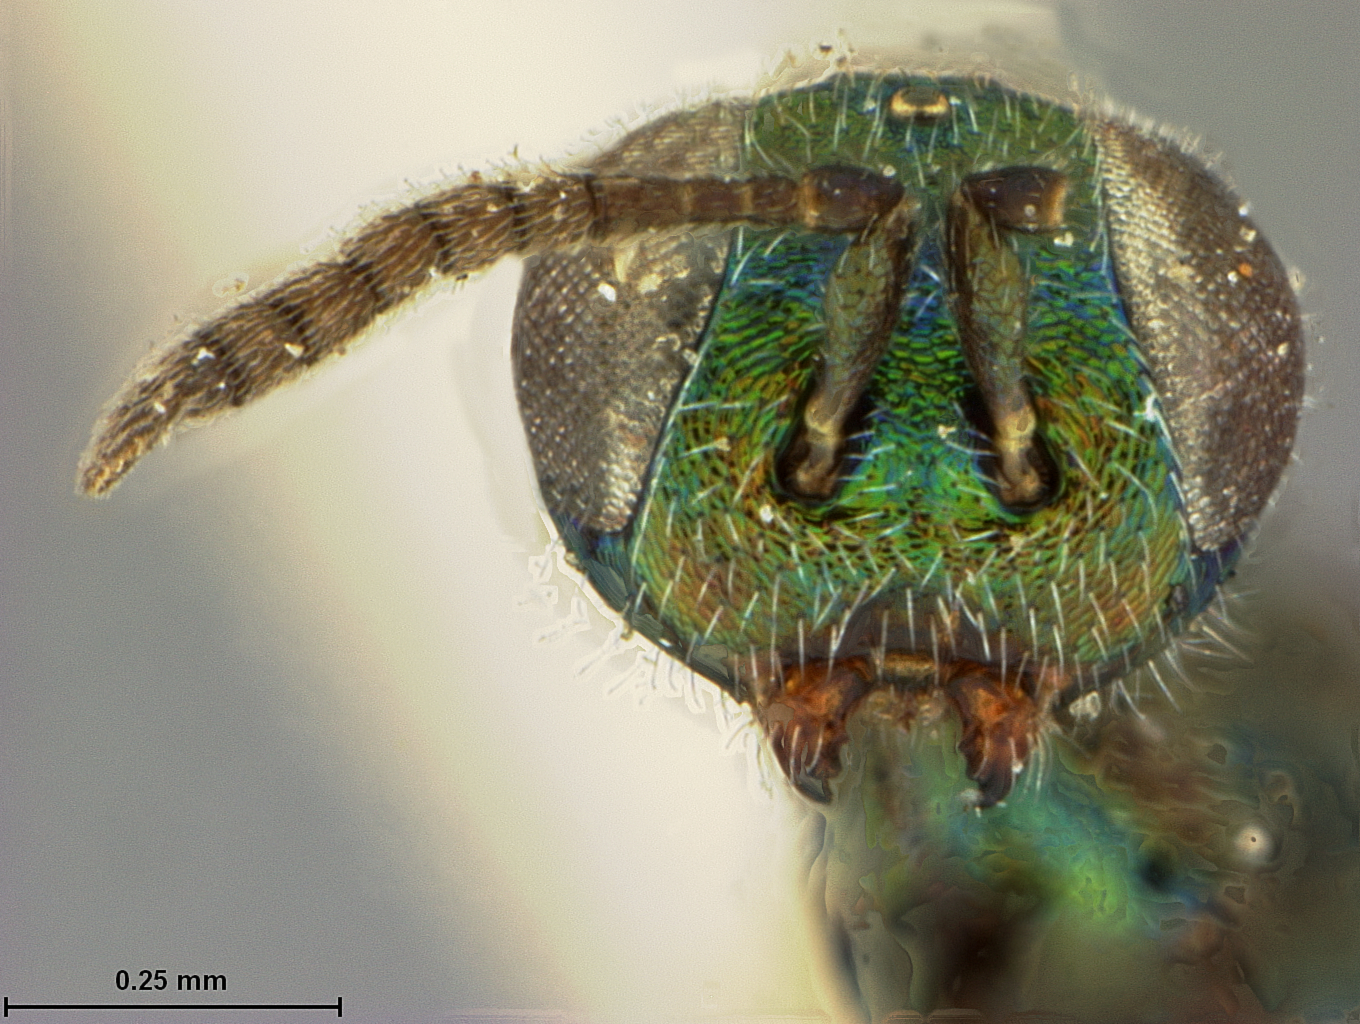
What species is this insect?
Halidea schwarzi
